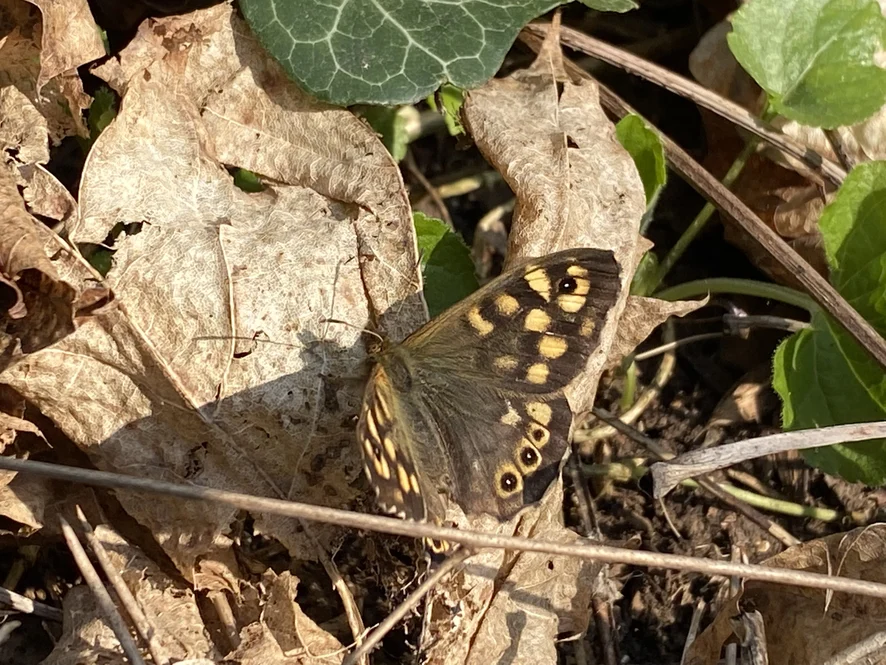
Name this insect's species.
Pararge aegeria
